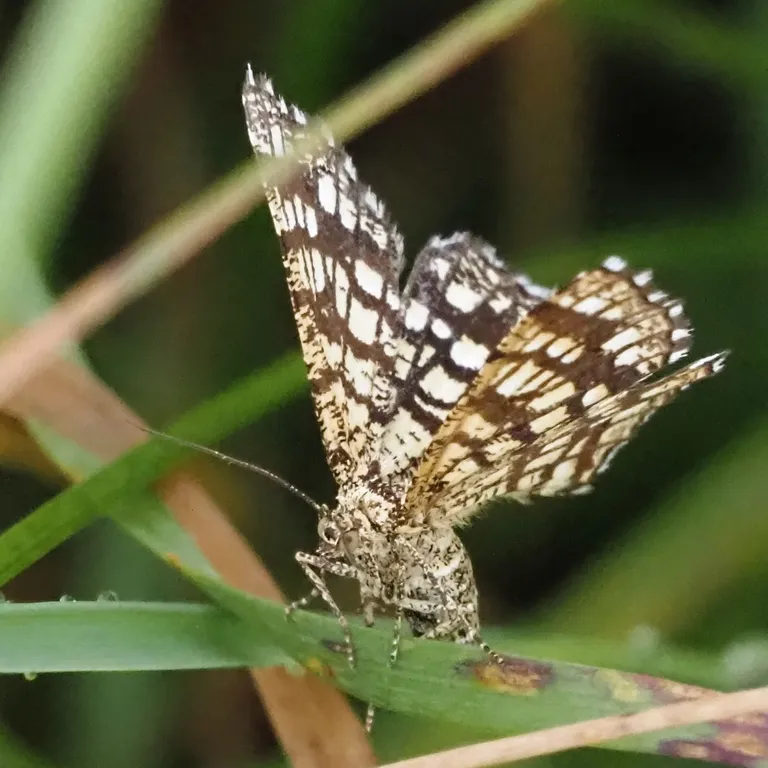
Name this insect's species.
Chiasmia clathrata
